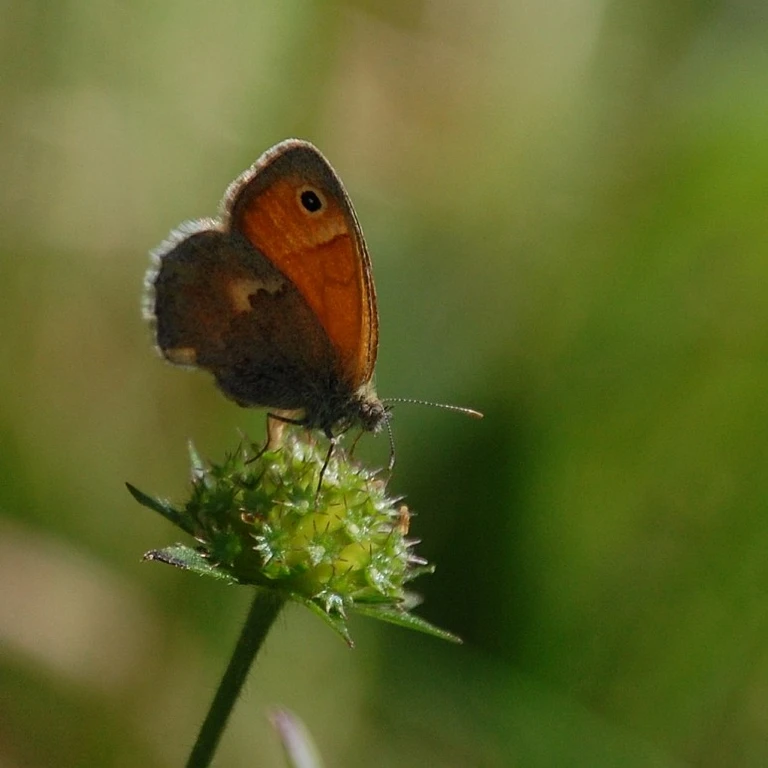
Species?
Coenonympha pamphilus
